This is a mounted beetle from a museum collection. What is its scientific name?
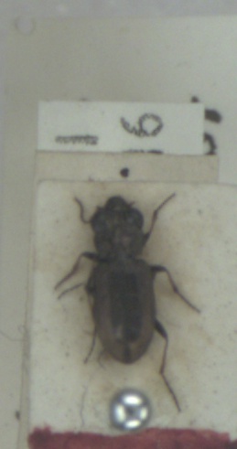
Notiophilus biguttatus
